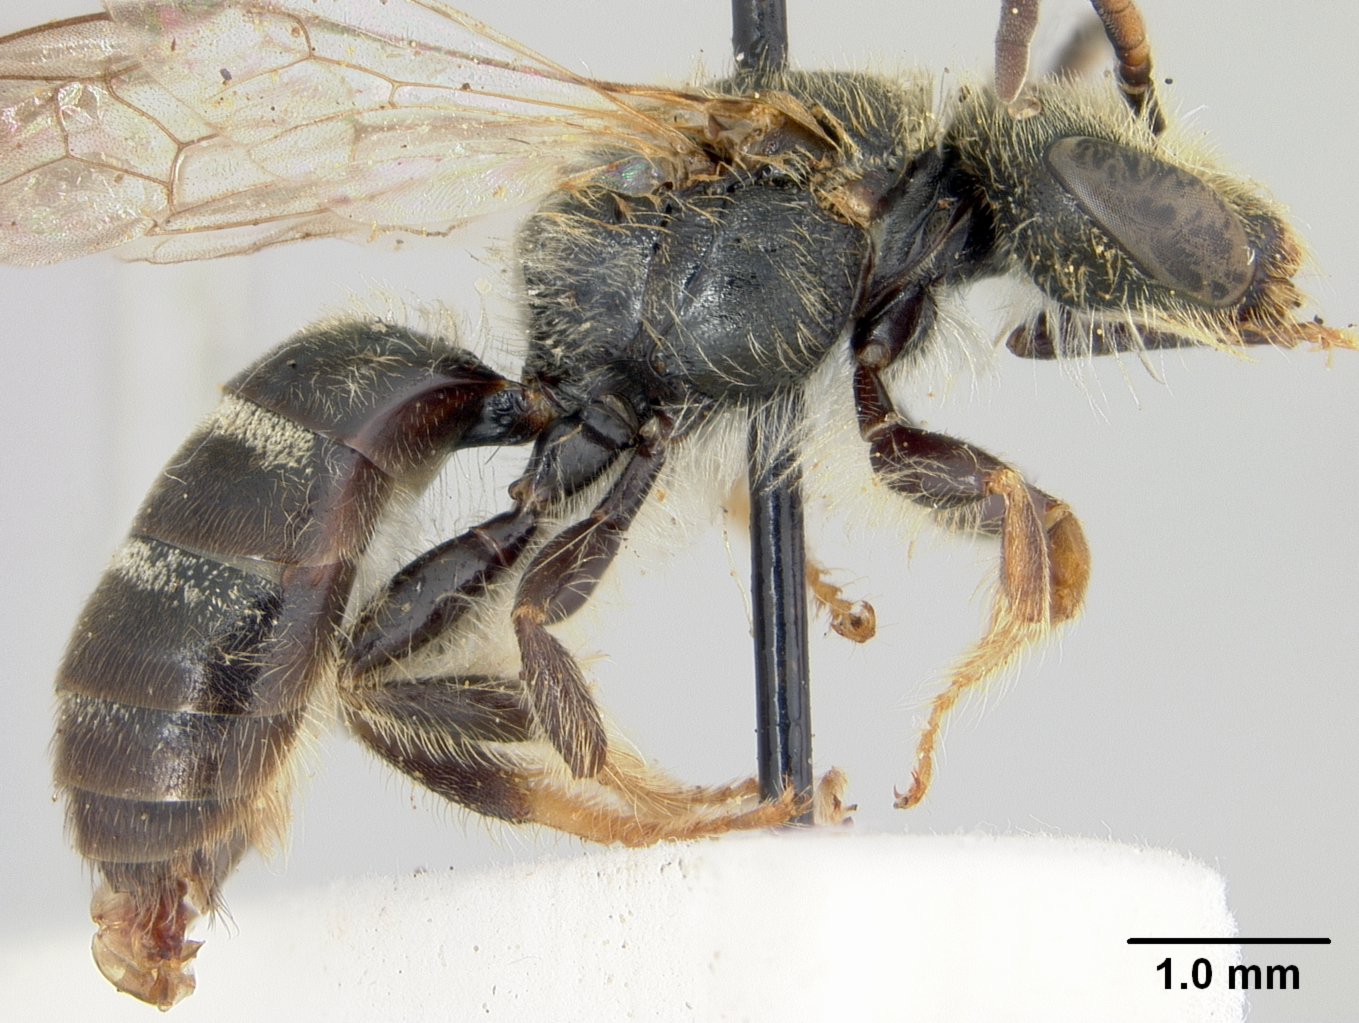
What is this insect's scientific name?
Halictus layardi
